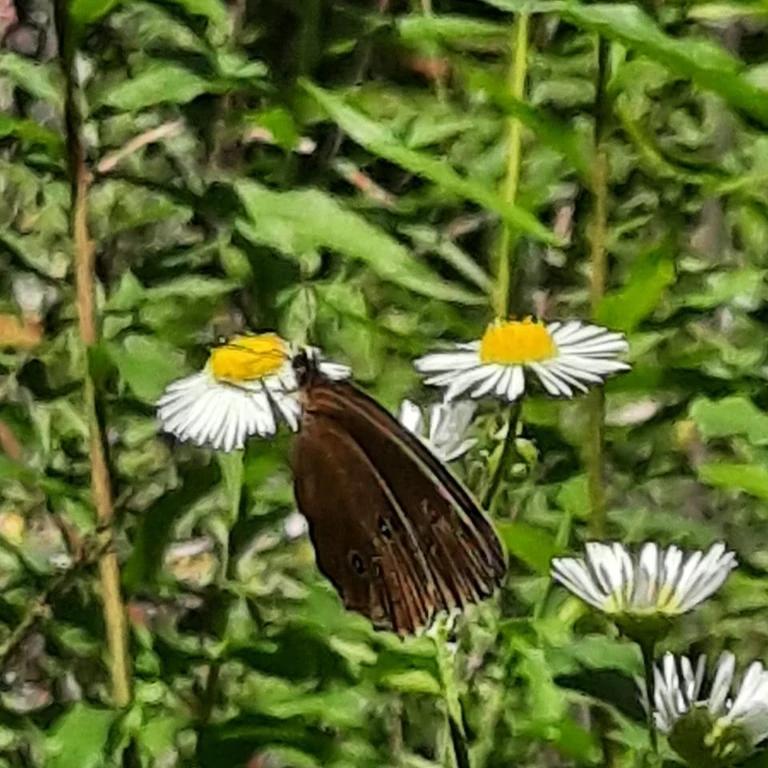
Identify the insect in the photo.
Aphantopus hyperantus
